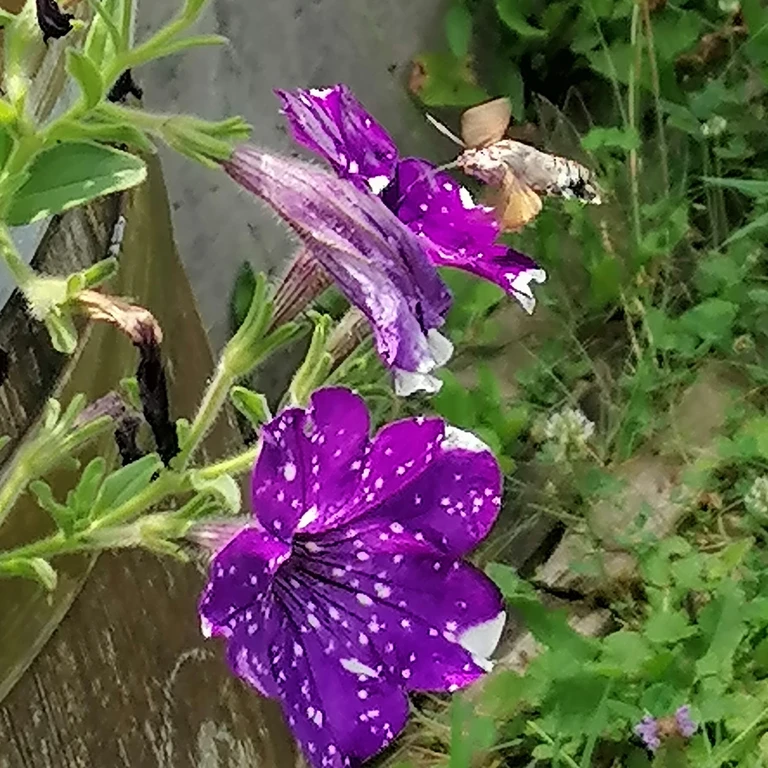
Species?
Macroglossum stellatarum
